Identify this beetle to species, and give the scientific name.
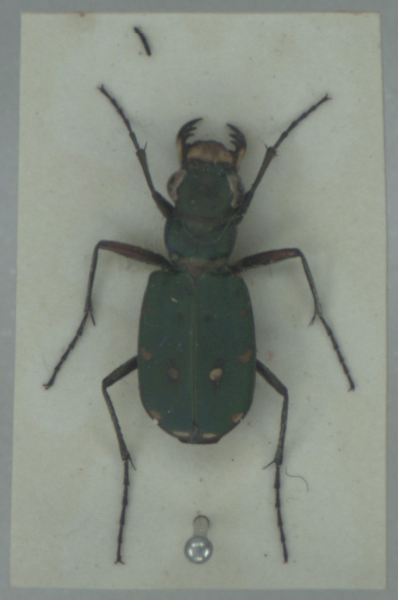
Cicindela campestris
